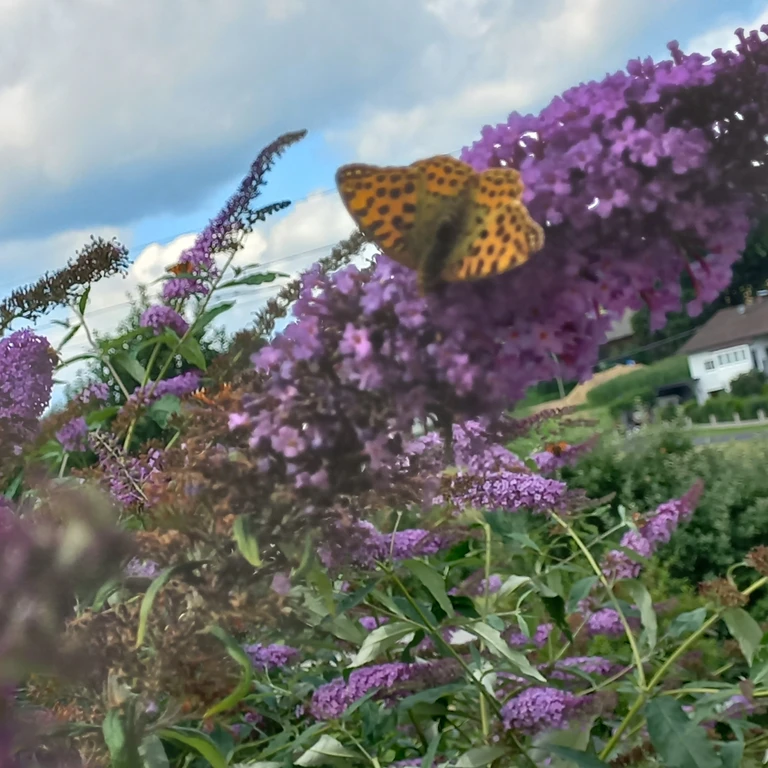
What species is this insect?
Issoria lathonia
